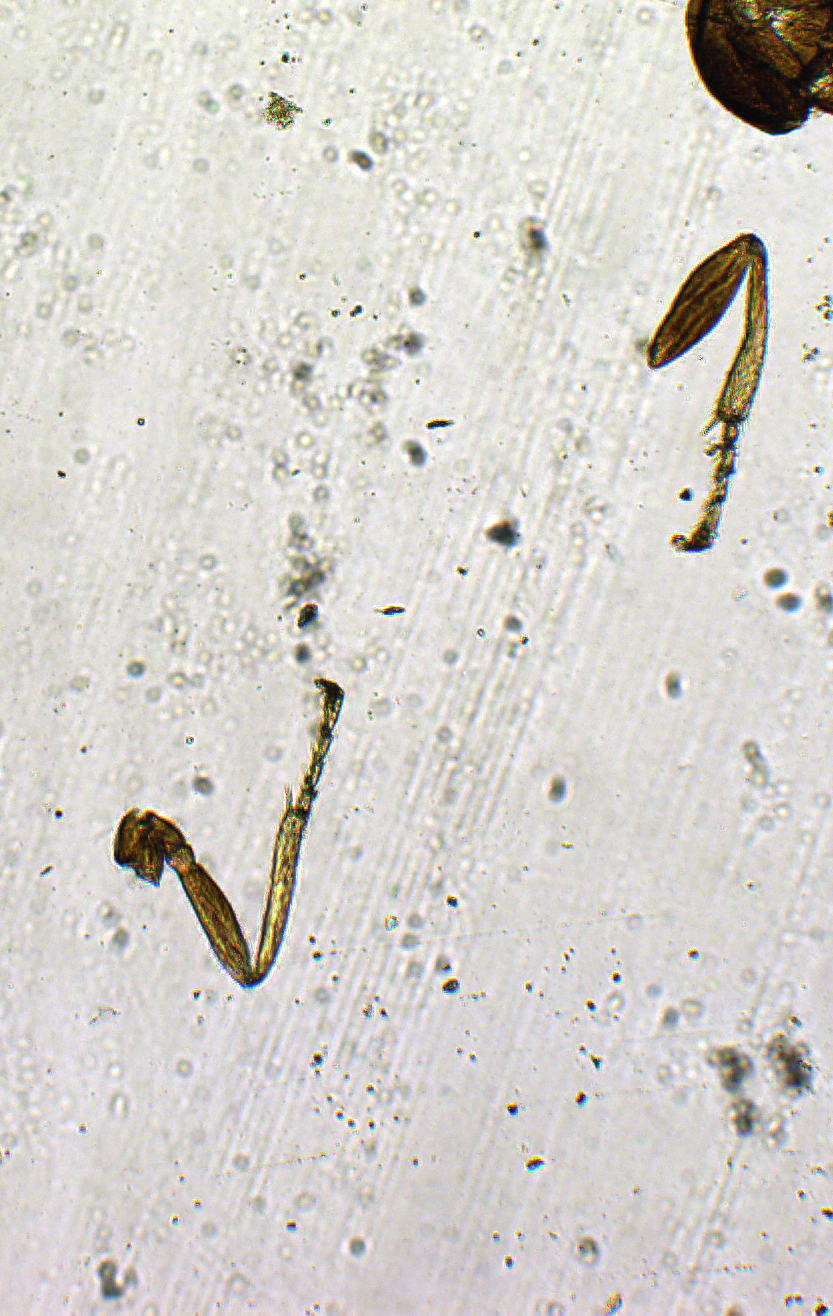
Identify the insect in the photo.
Tetrastichus quadriseta
